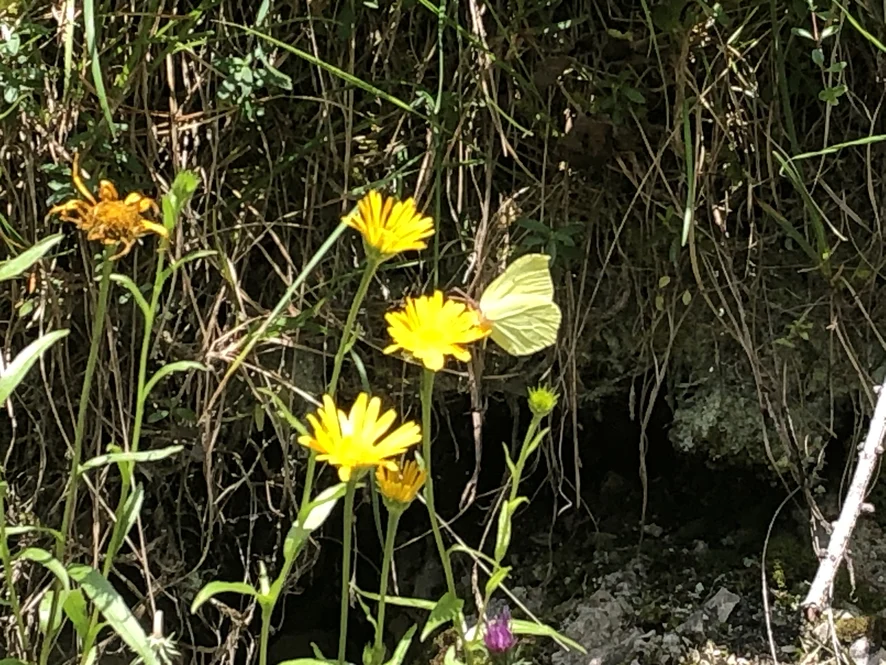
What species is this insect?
Gonepteryx rhamni
